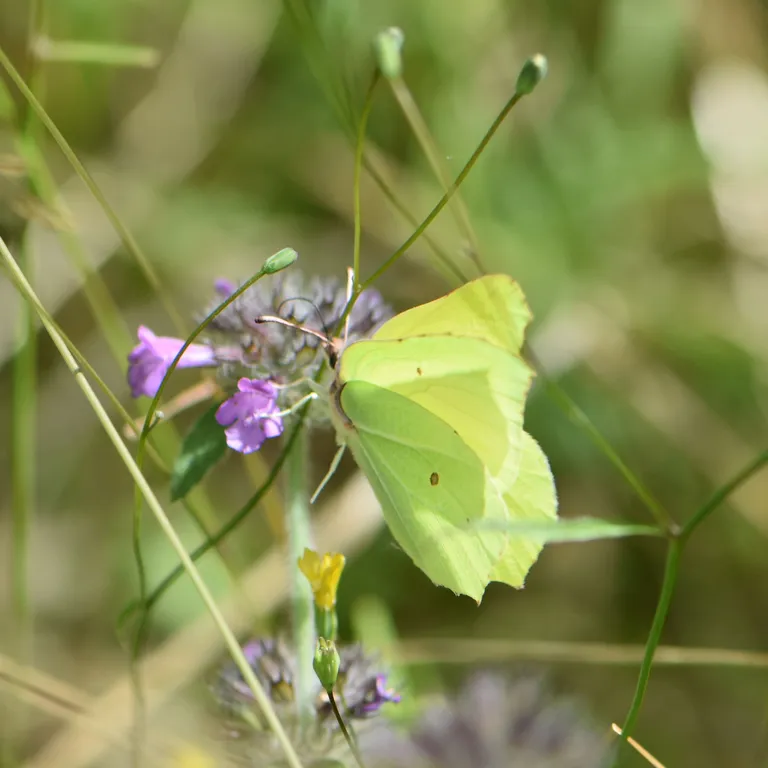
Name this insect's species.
Gonepteryx rhamni
